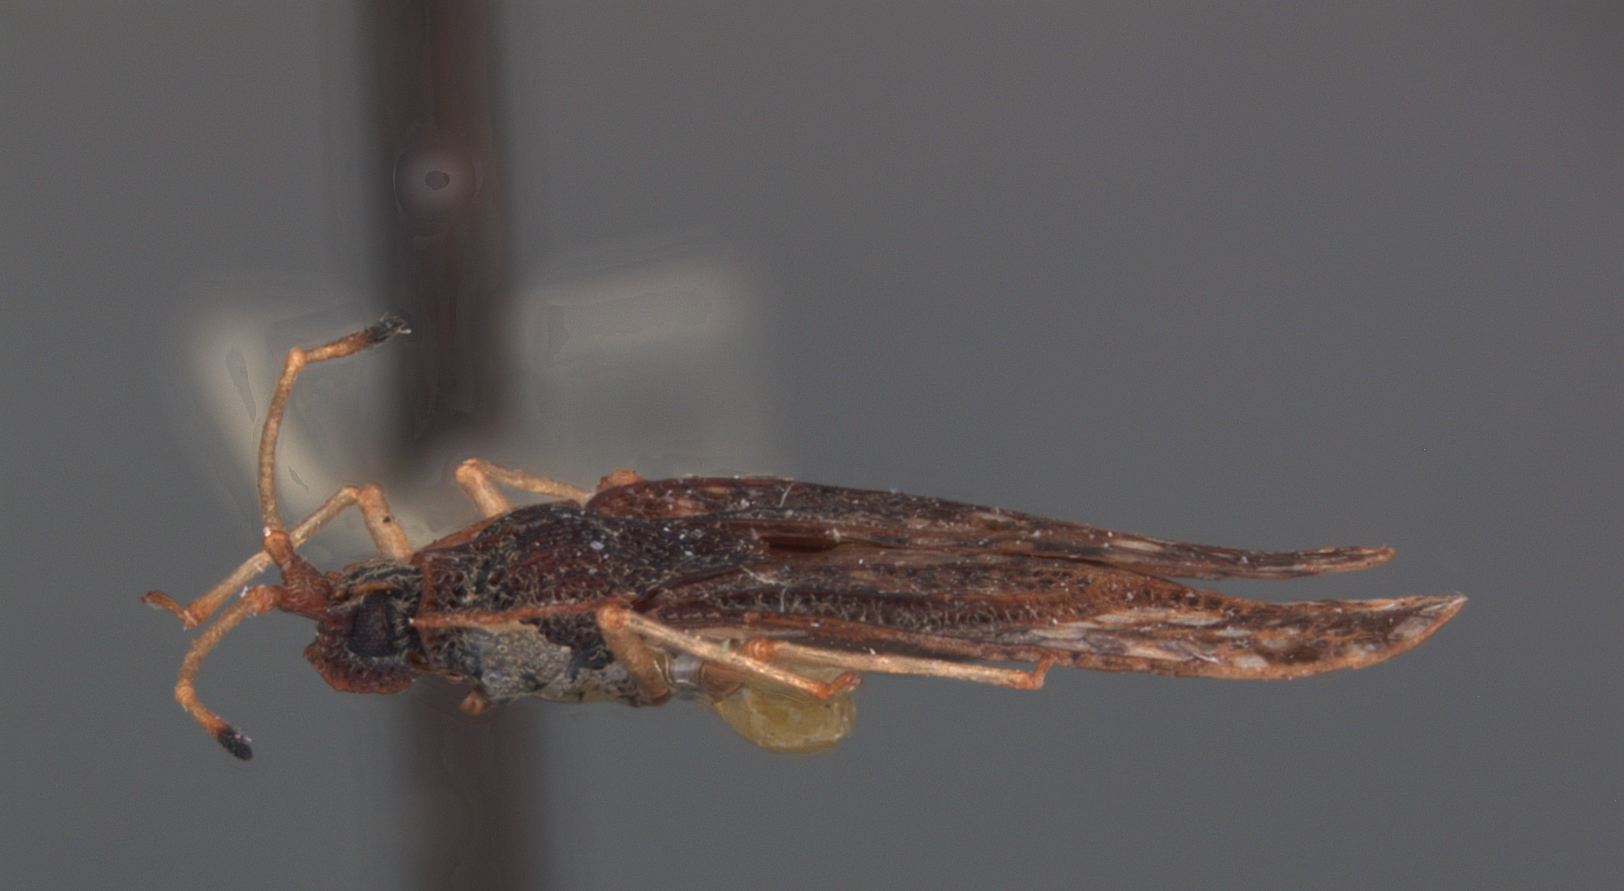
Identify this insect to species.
Tanytingis assamana
